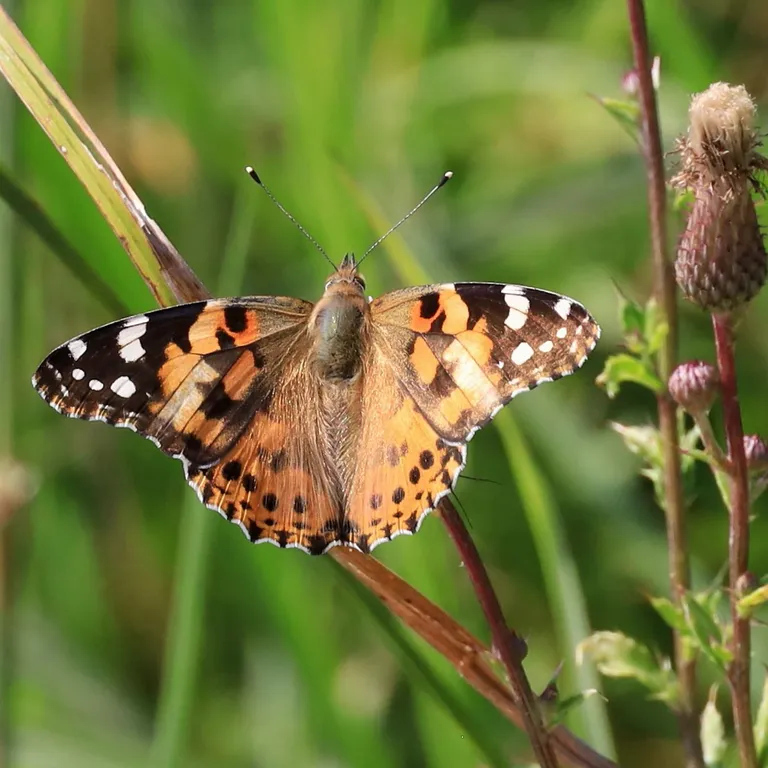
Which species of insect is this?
Vanessa cardui
